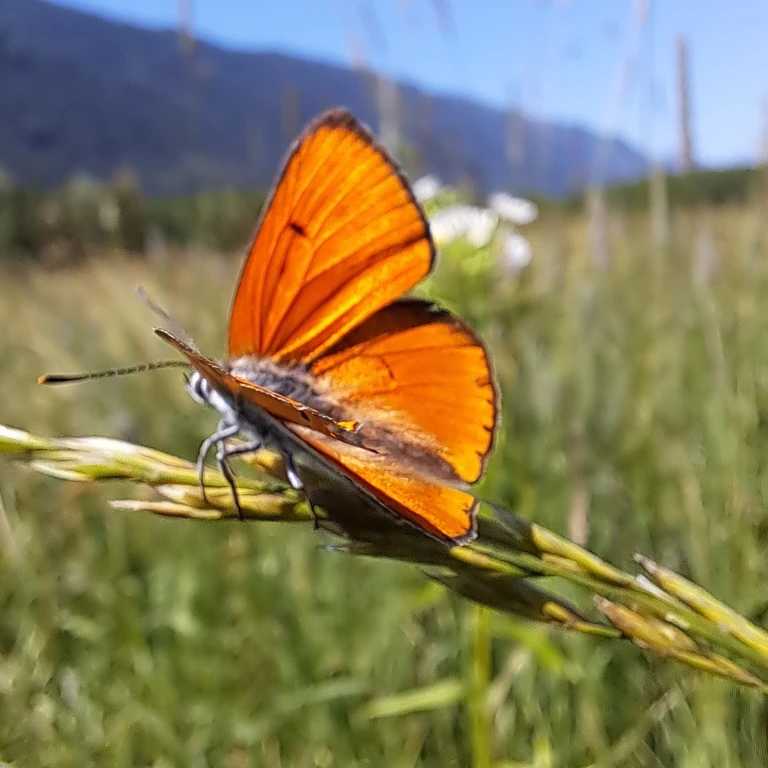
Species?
Lycaena dispar
